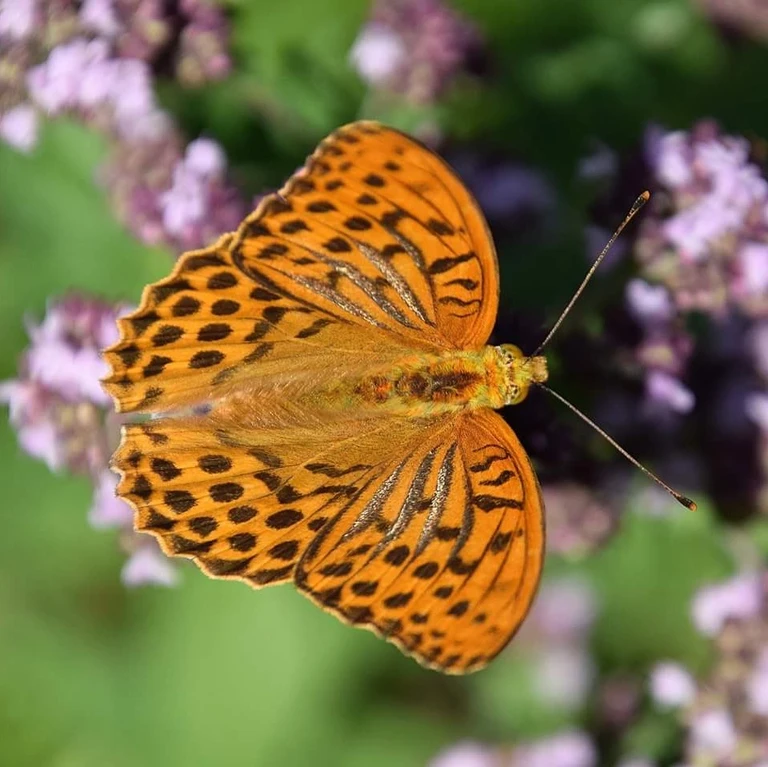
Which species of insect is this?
Argynnis paphia
